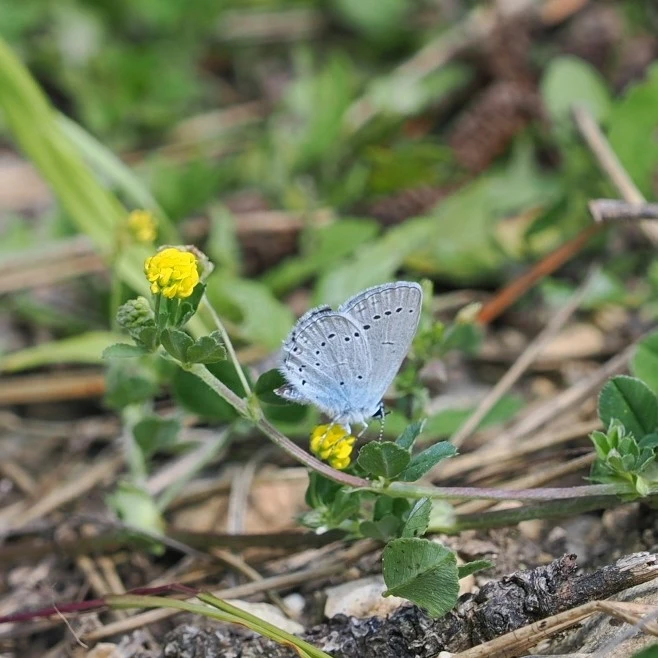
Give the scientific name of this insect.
Cupido decolorata (also Elkalyce decolorata)
